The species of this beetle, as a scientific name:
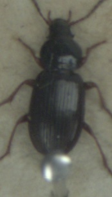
Pterostichus strenuus
